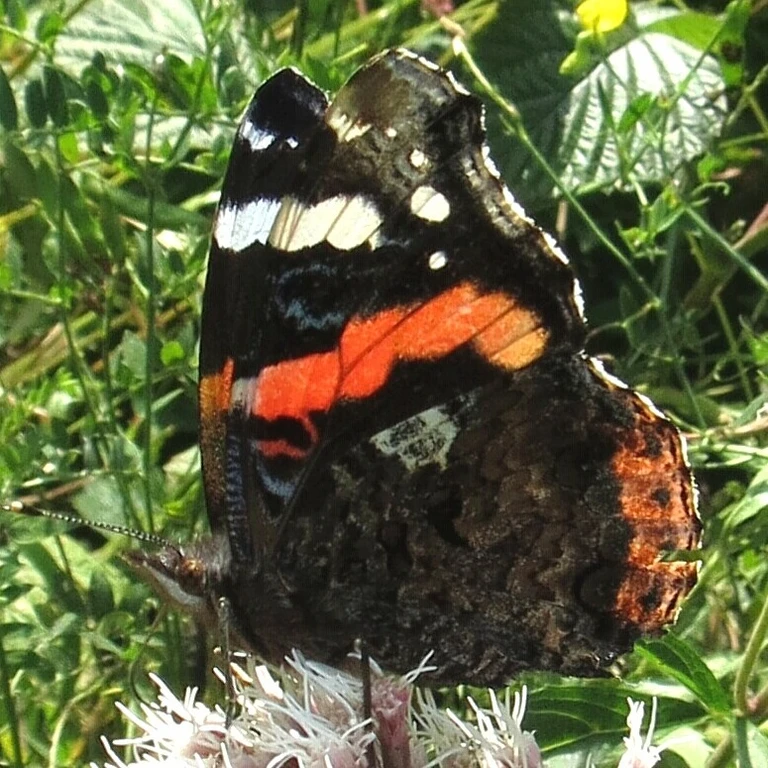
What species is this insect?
Vanessa atalanta
